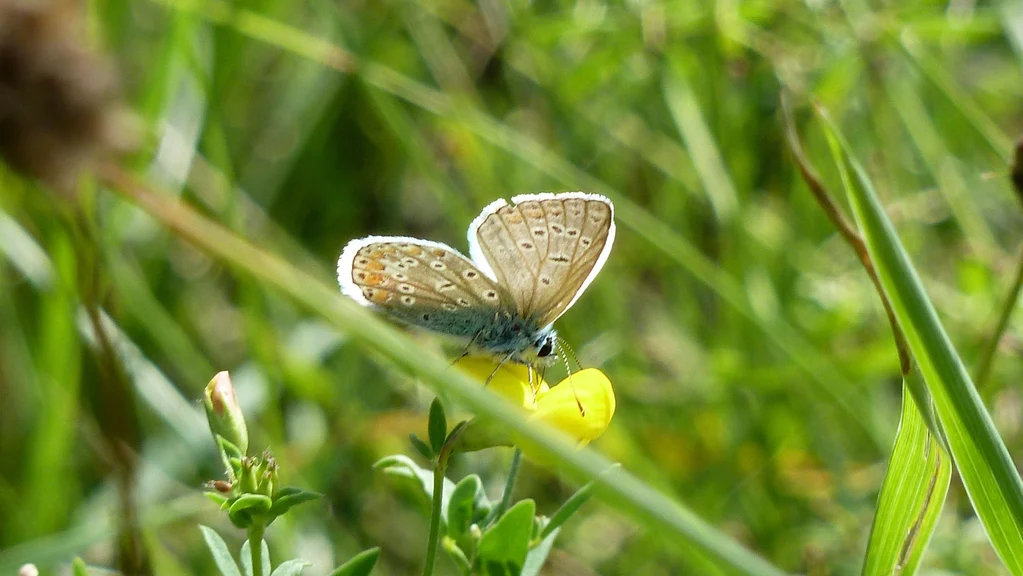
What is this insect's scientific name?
Polyommatus icarus
